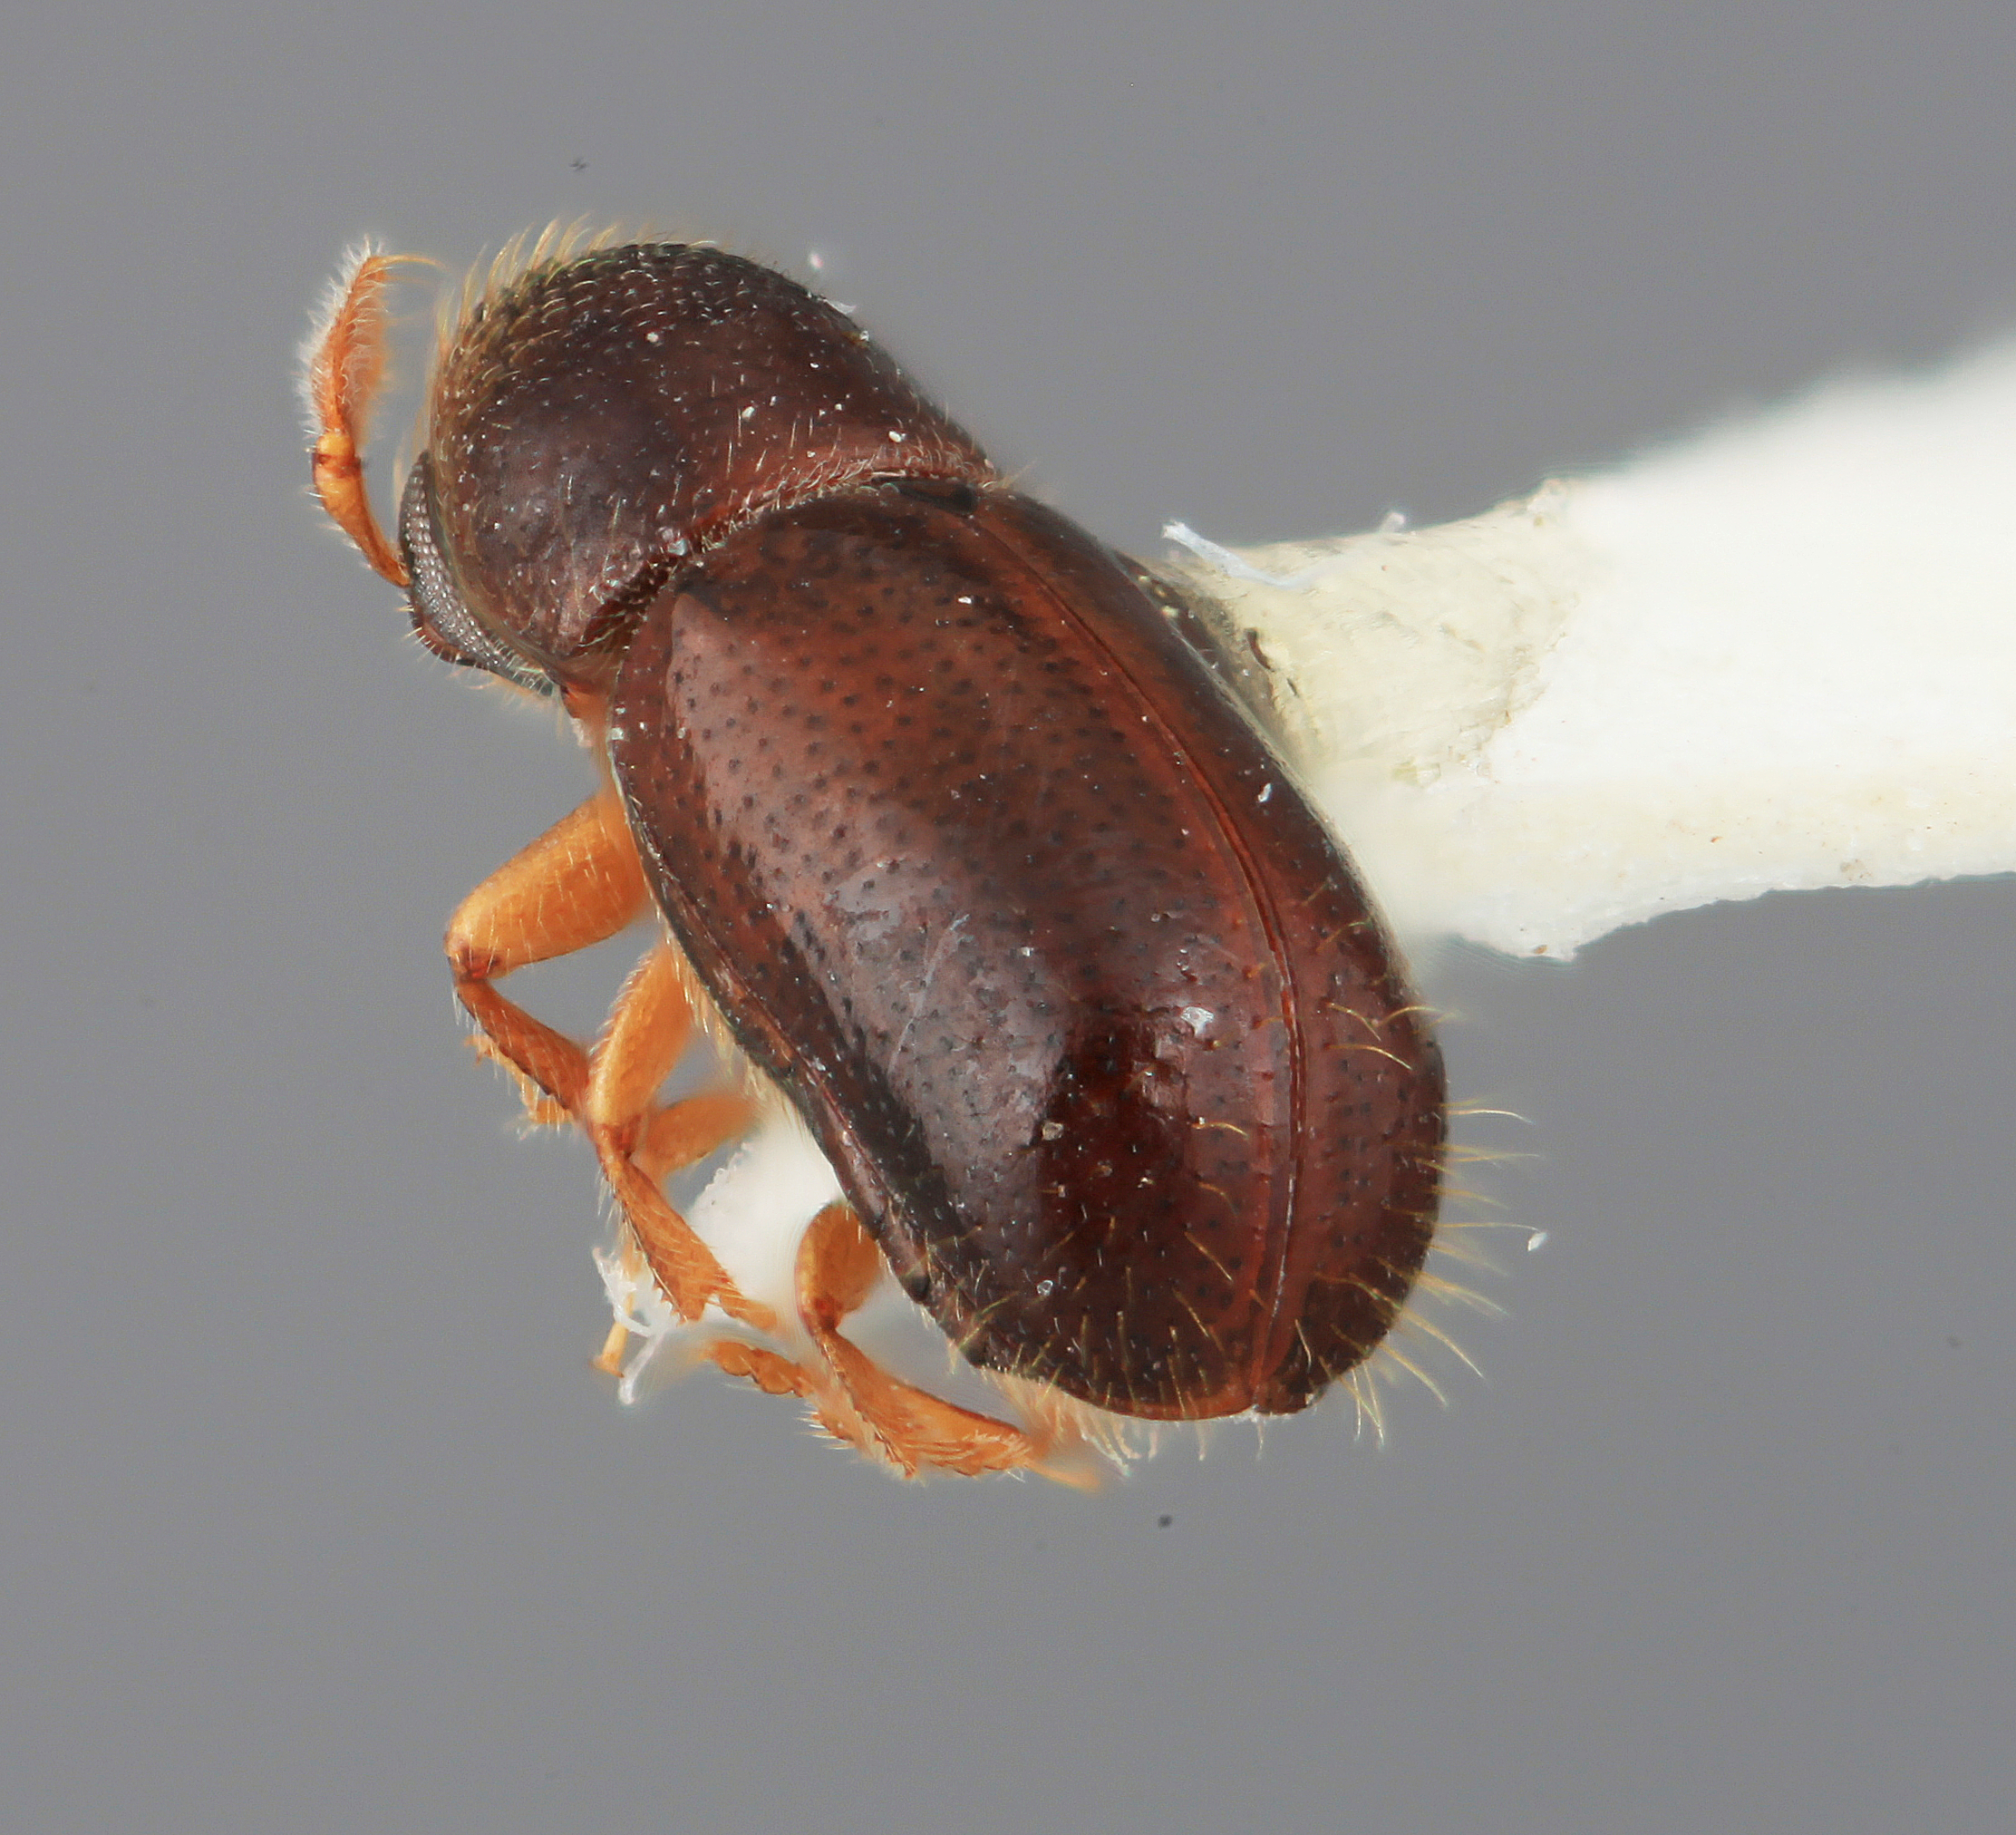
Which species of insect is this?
Corthyloxiphus frontalis
